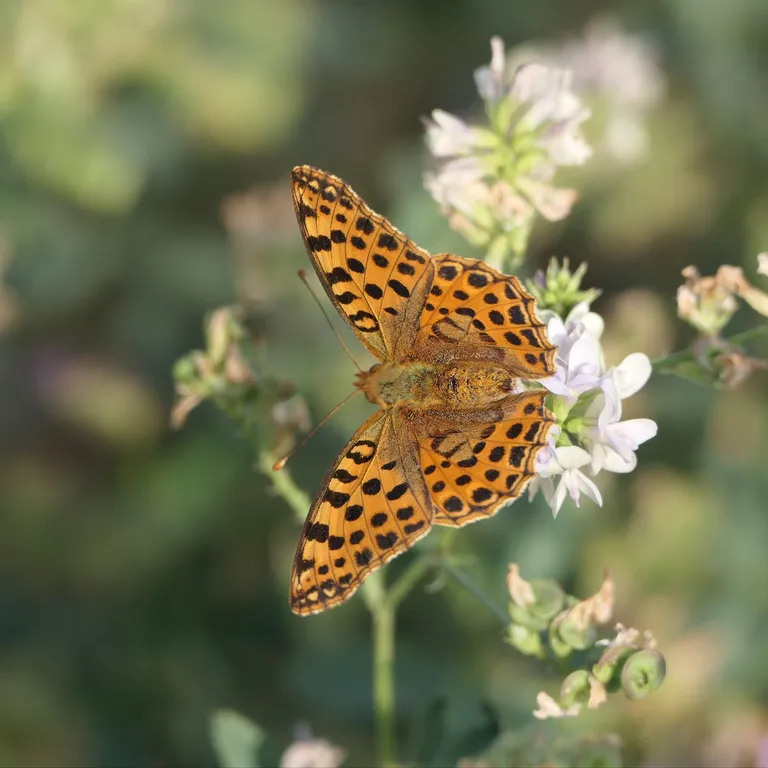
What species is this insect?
Issoria lathonia
